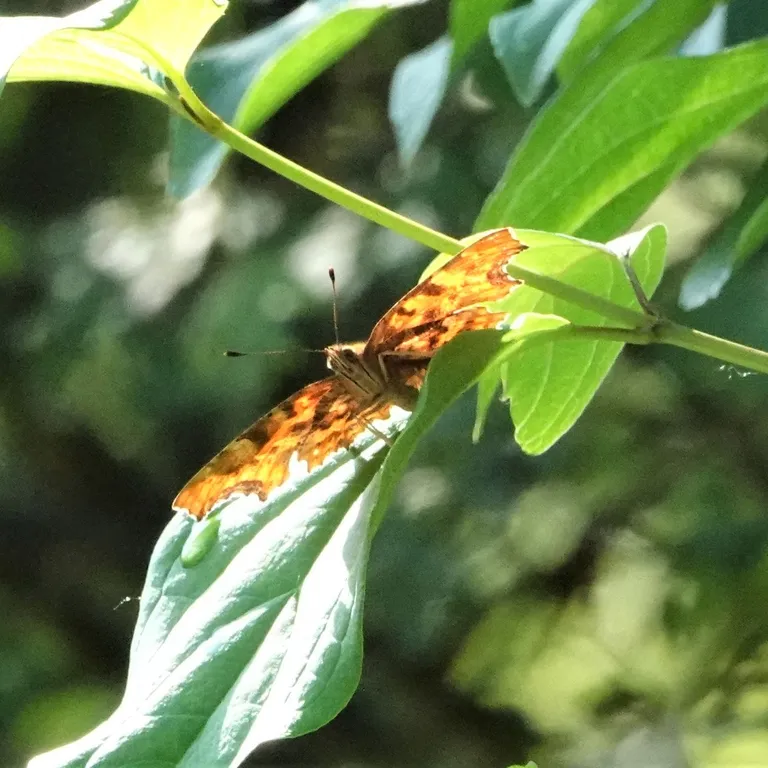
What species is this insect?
Polygonia c-album
